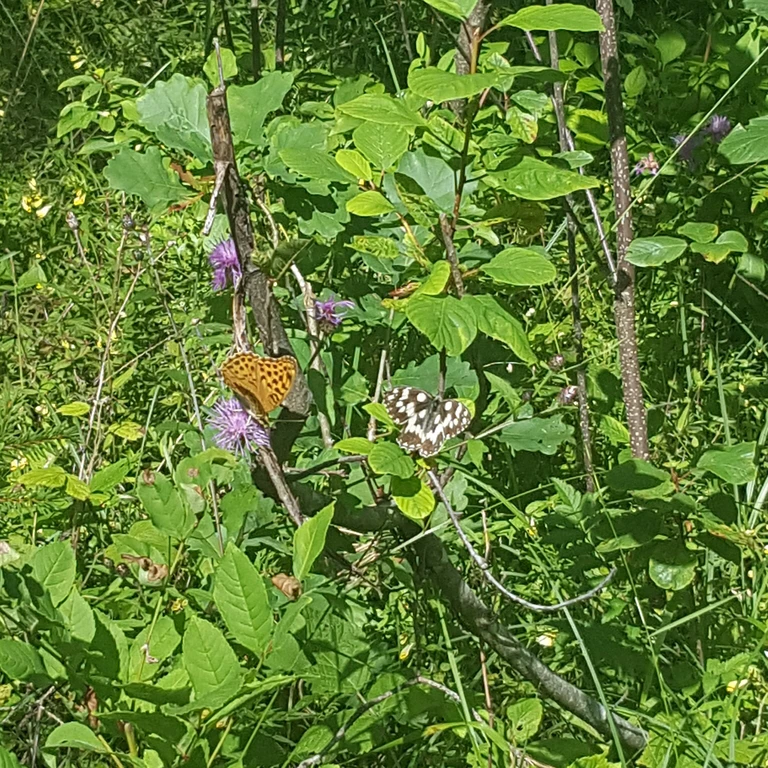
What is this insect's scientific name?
Melanargia galathea
